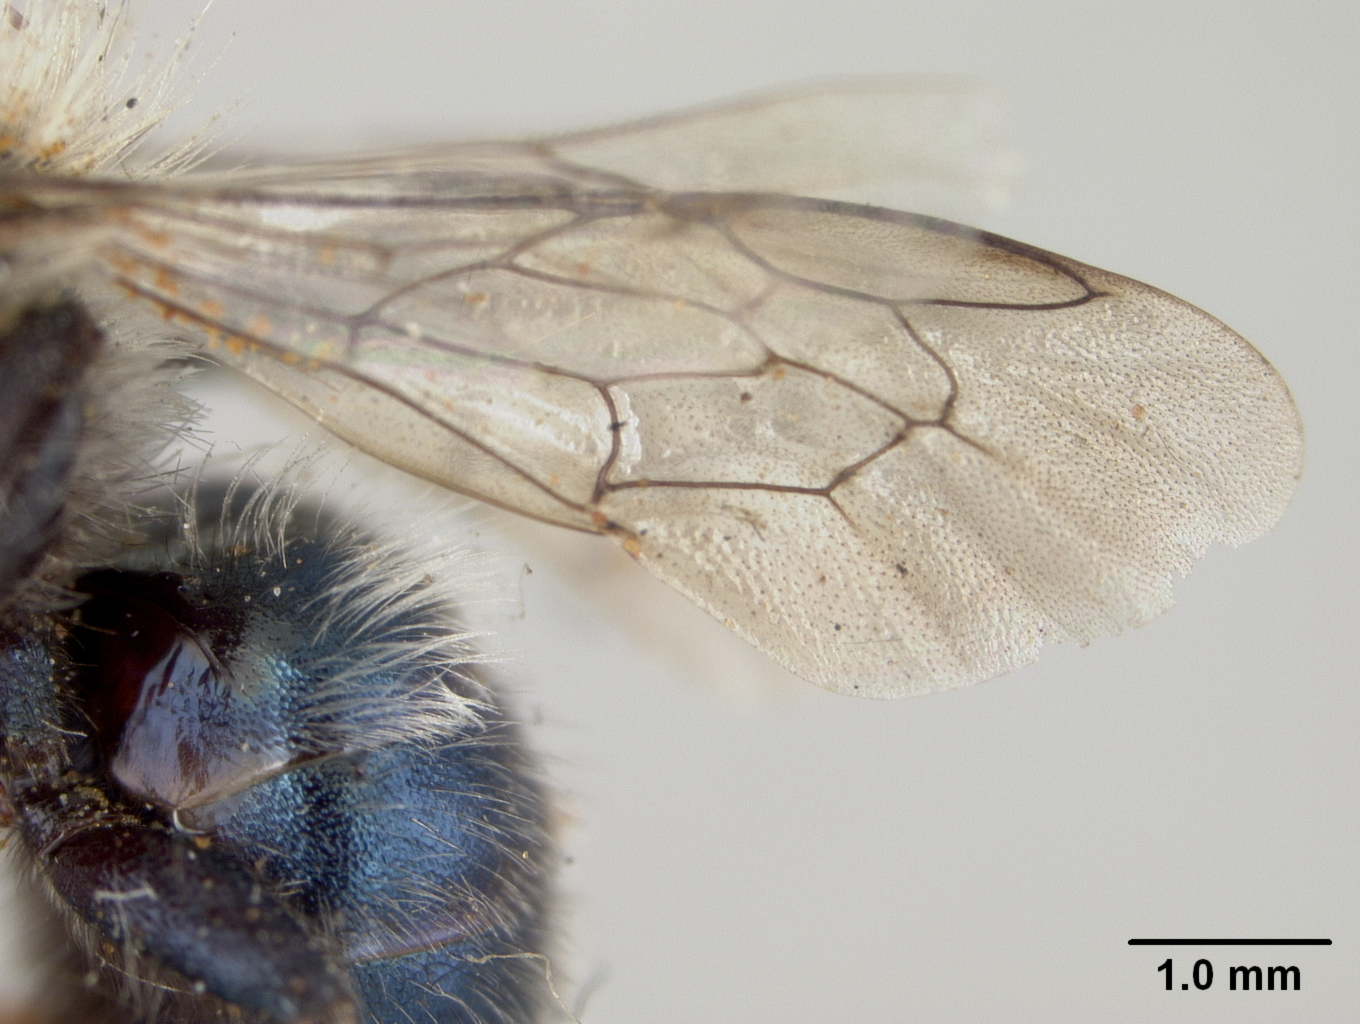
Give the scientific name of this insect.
Osmia iridis
